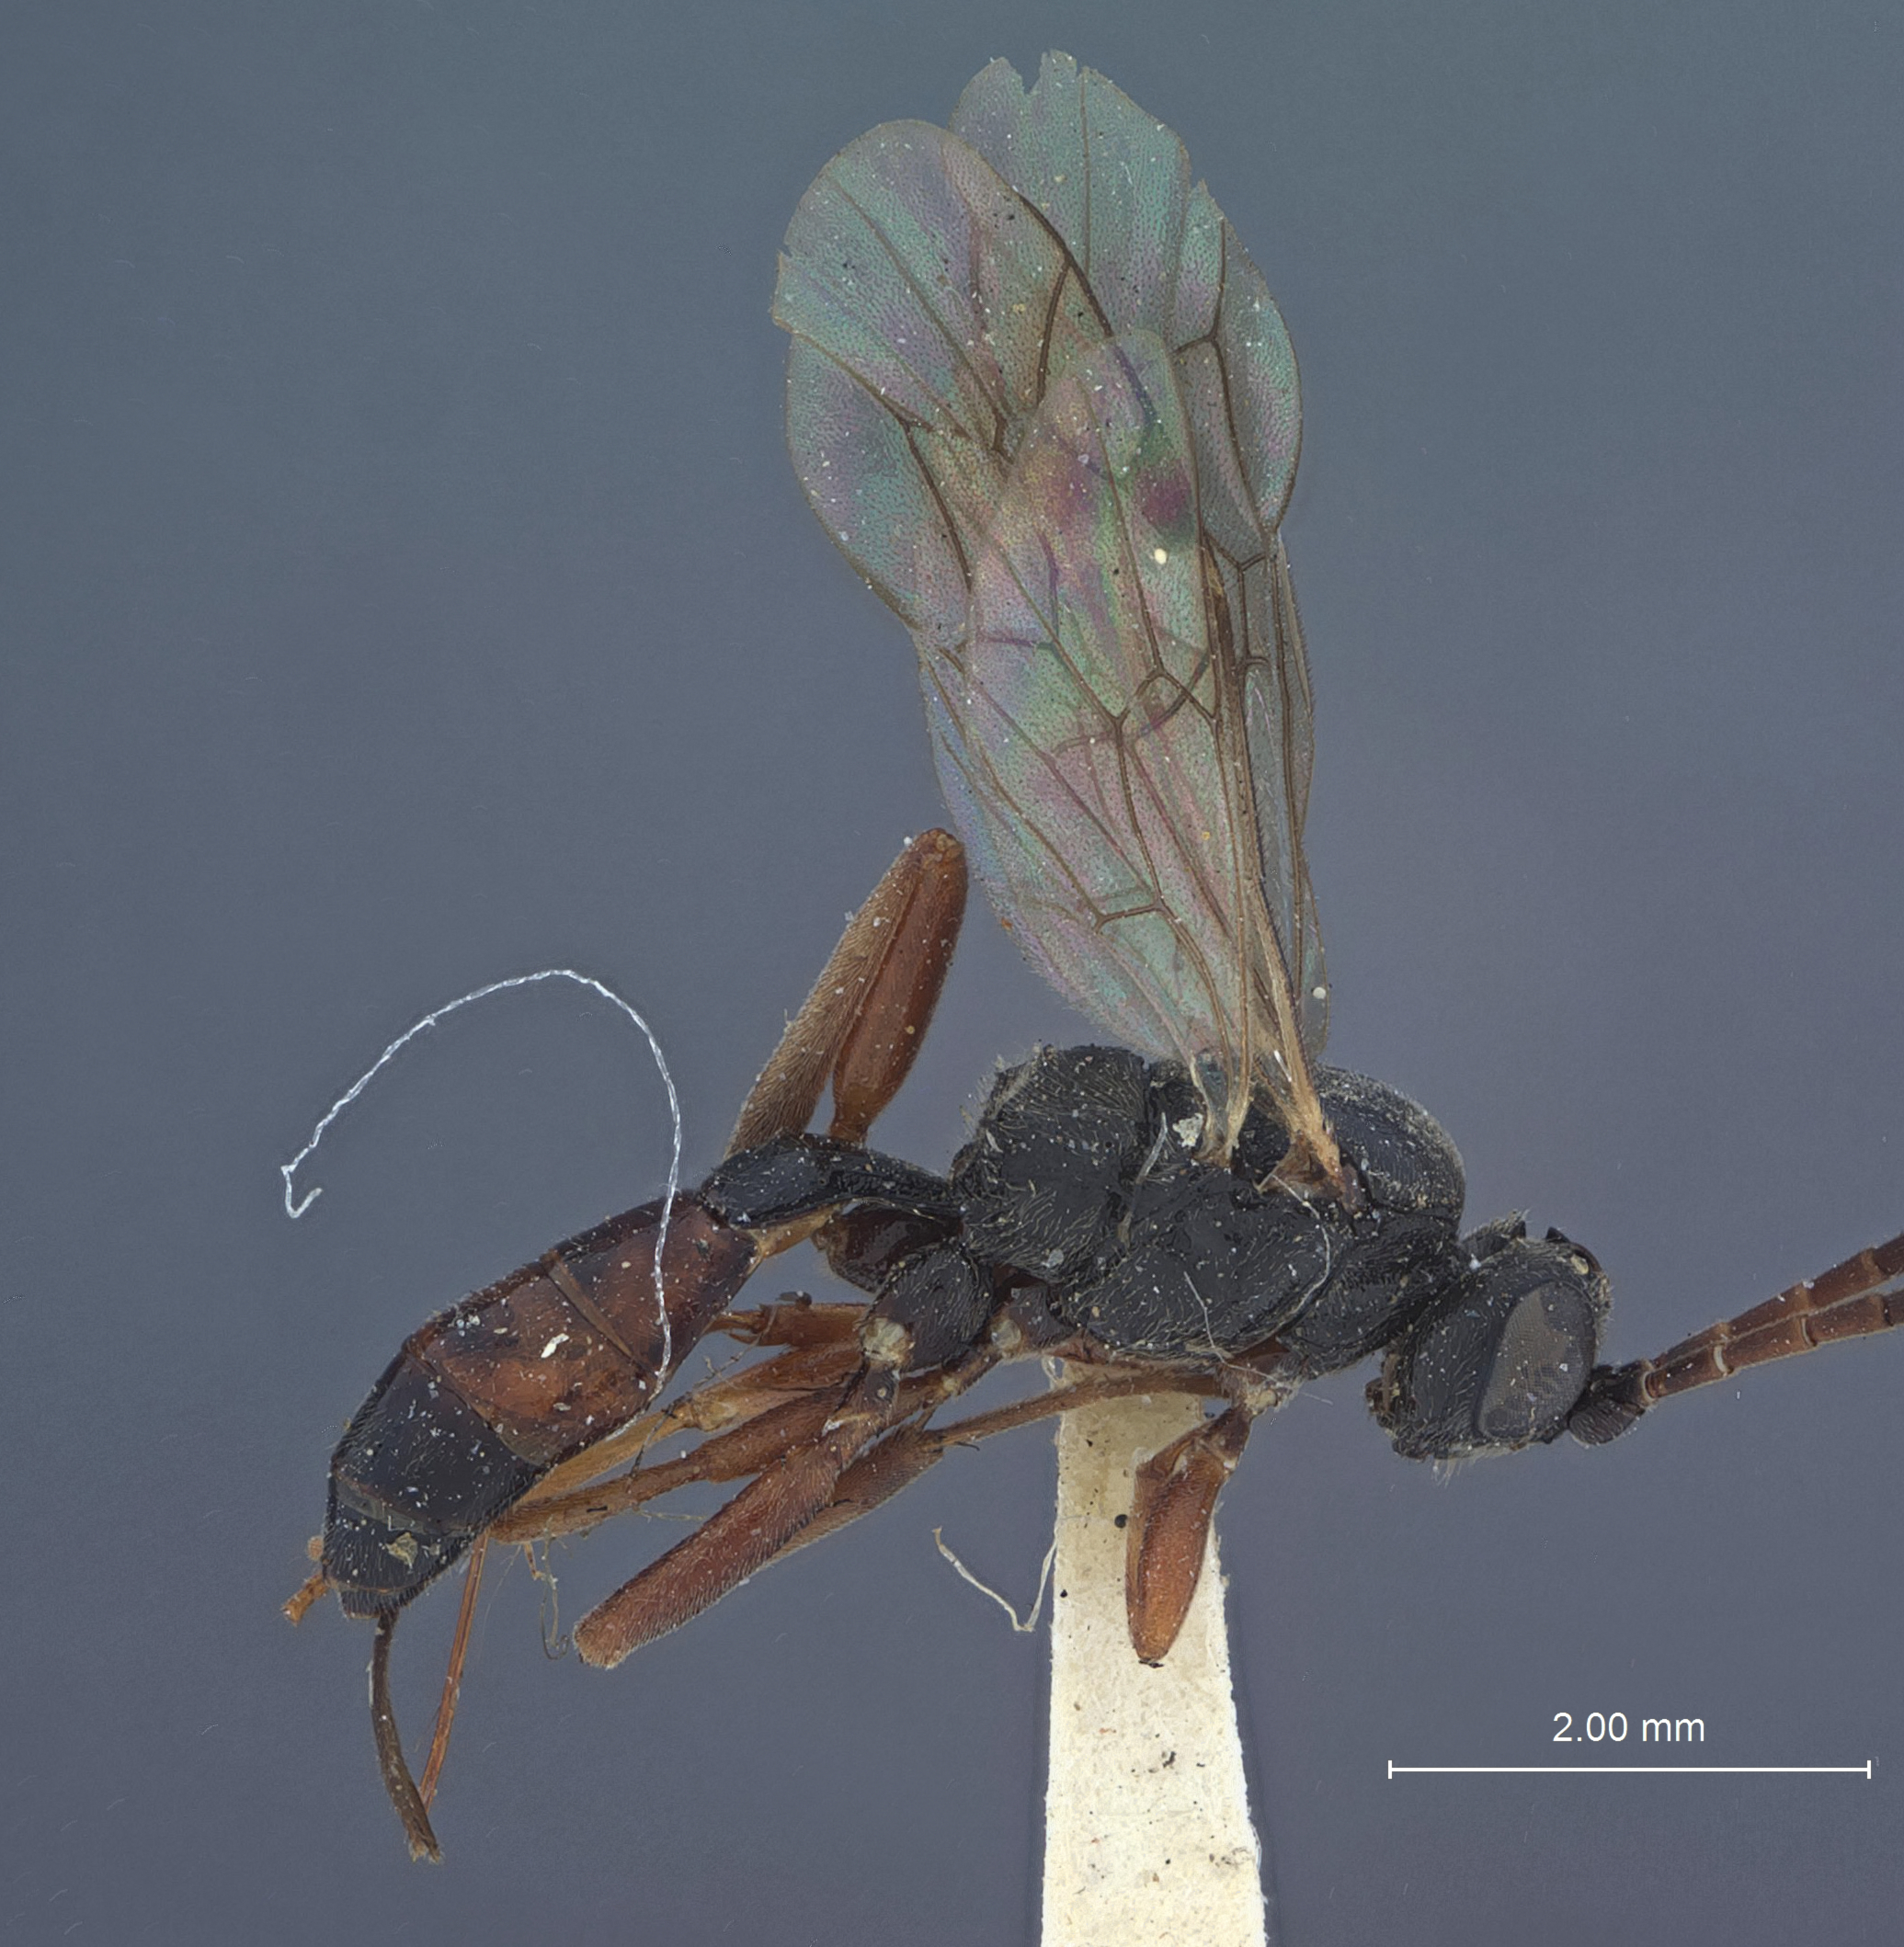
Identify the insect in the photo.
Phygadeuon fukai
